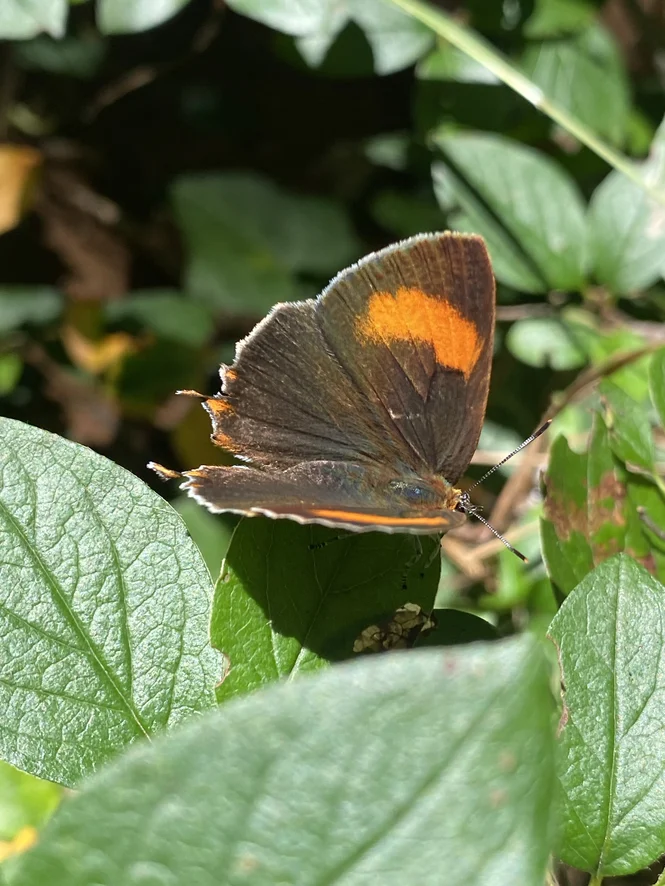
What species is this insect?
Thecla betulae
